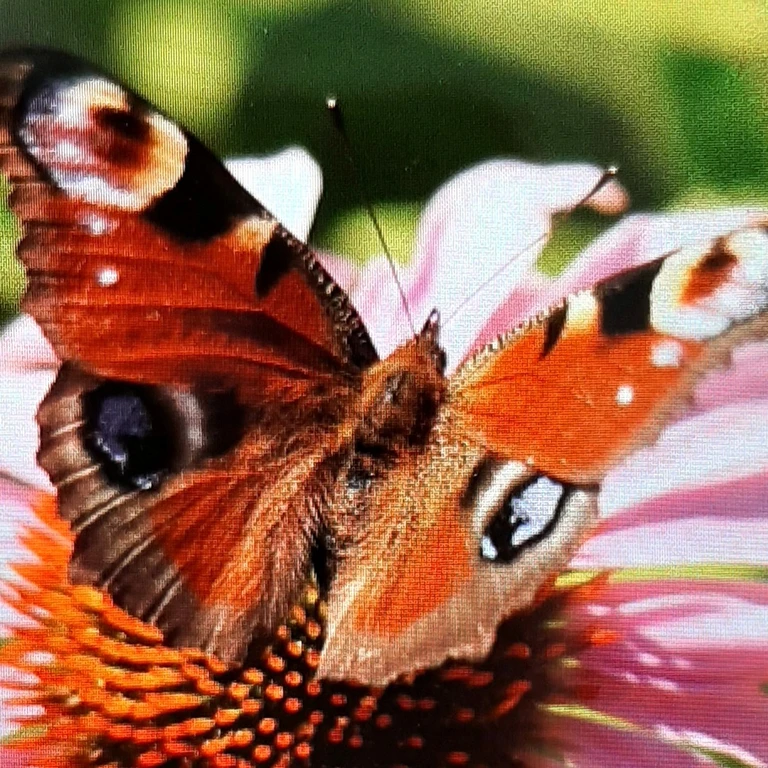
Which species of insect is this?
Aglais io
